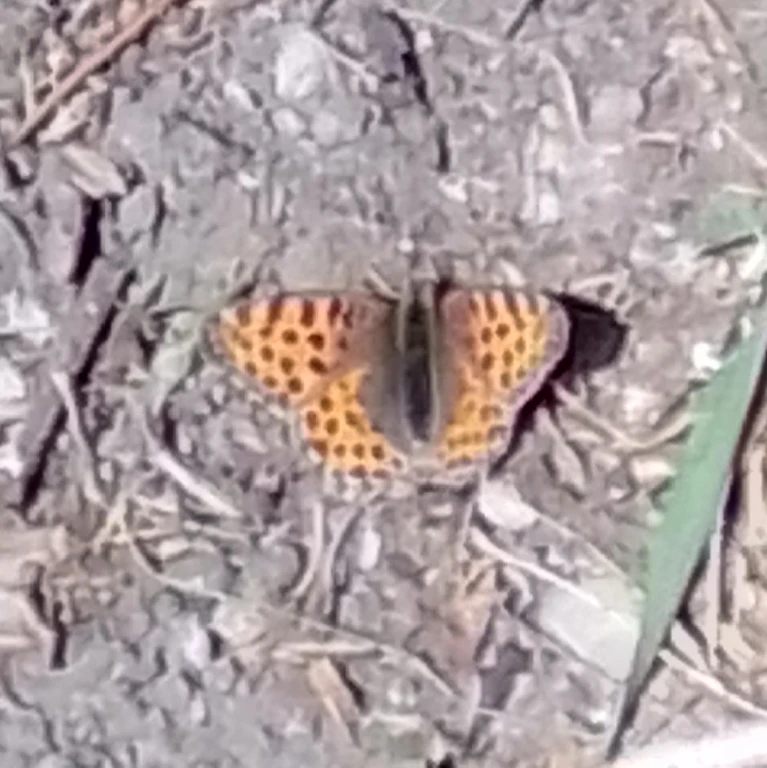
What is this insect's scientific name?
Issoria lathonia
